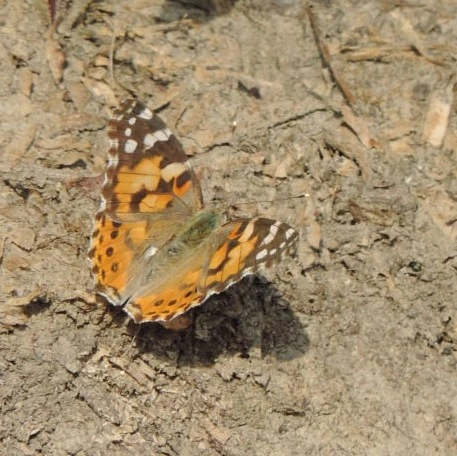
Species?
Vanessa cardui
